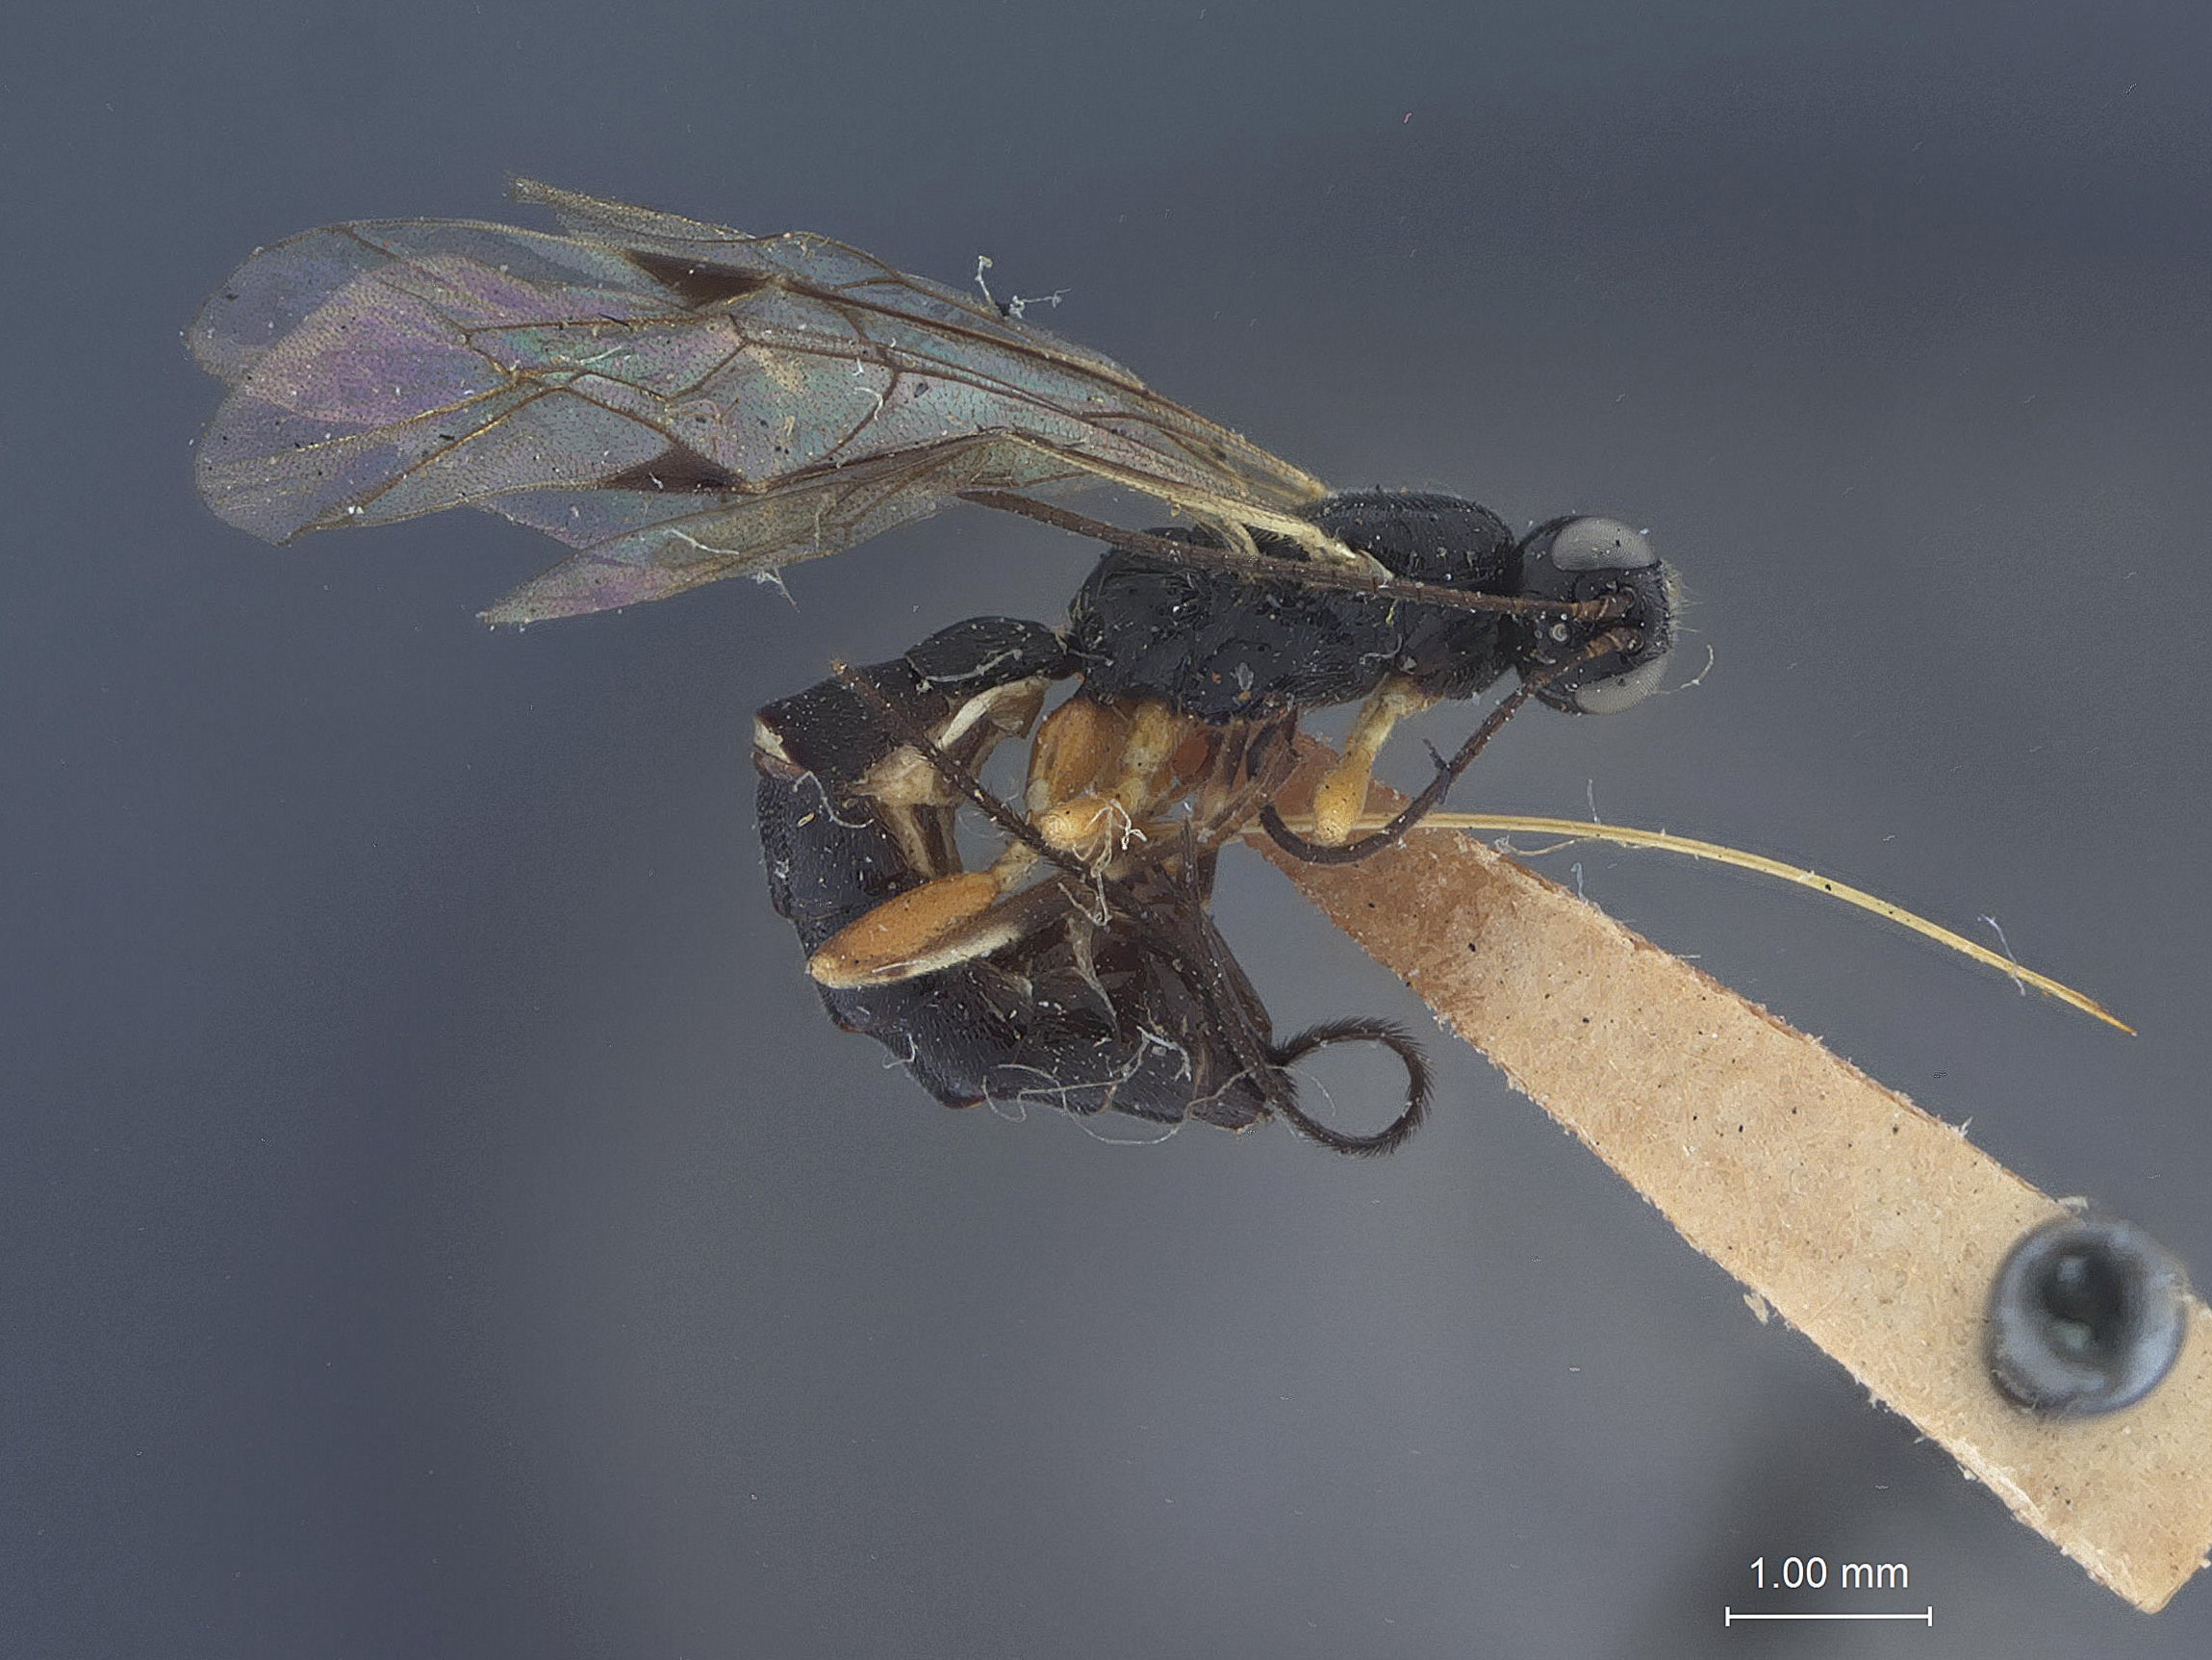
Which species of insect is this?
Scambus portentus
